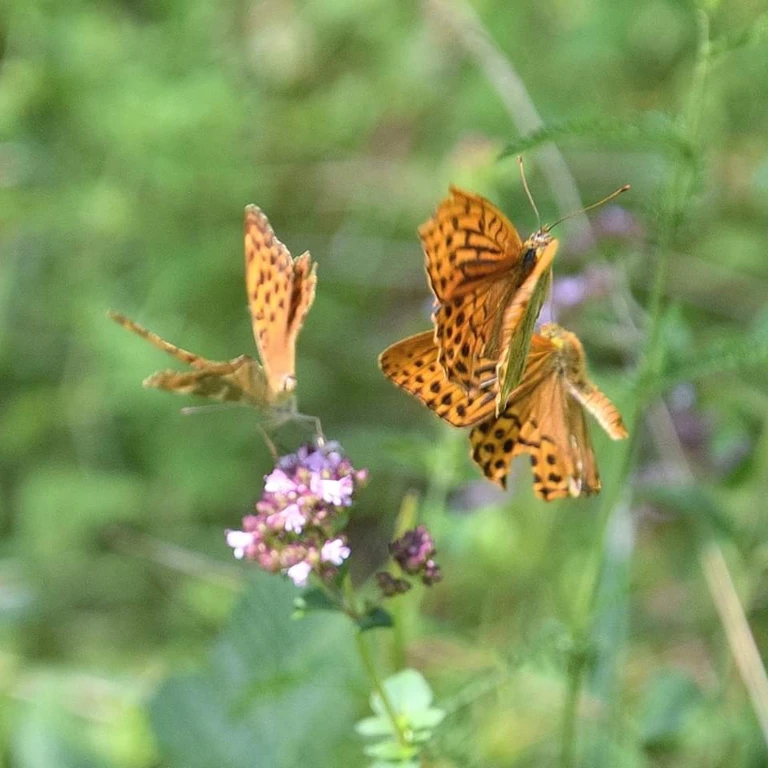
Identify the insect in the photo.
Argynnis paphia
